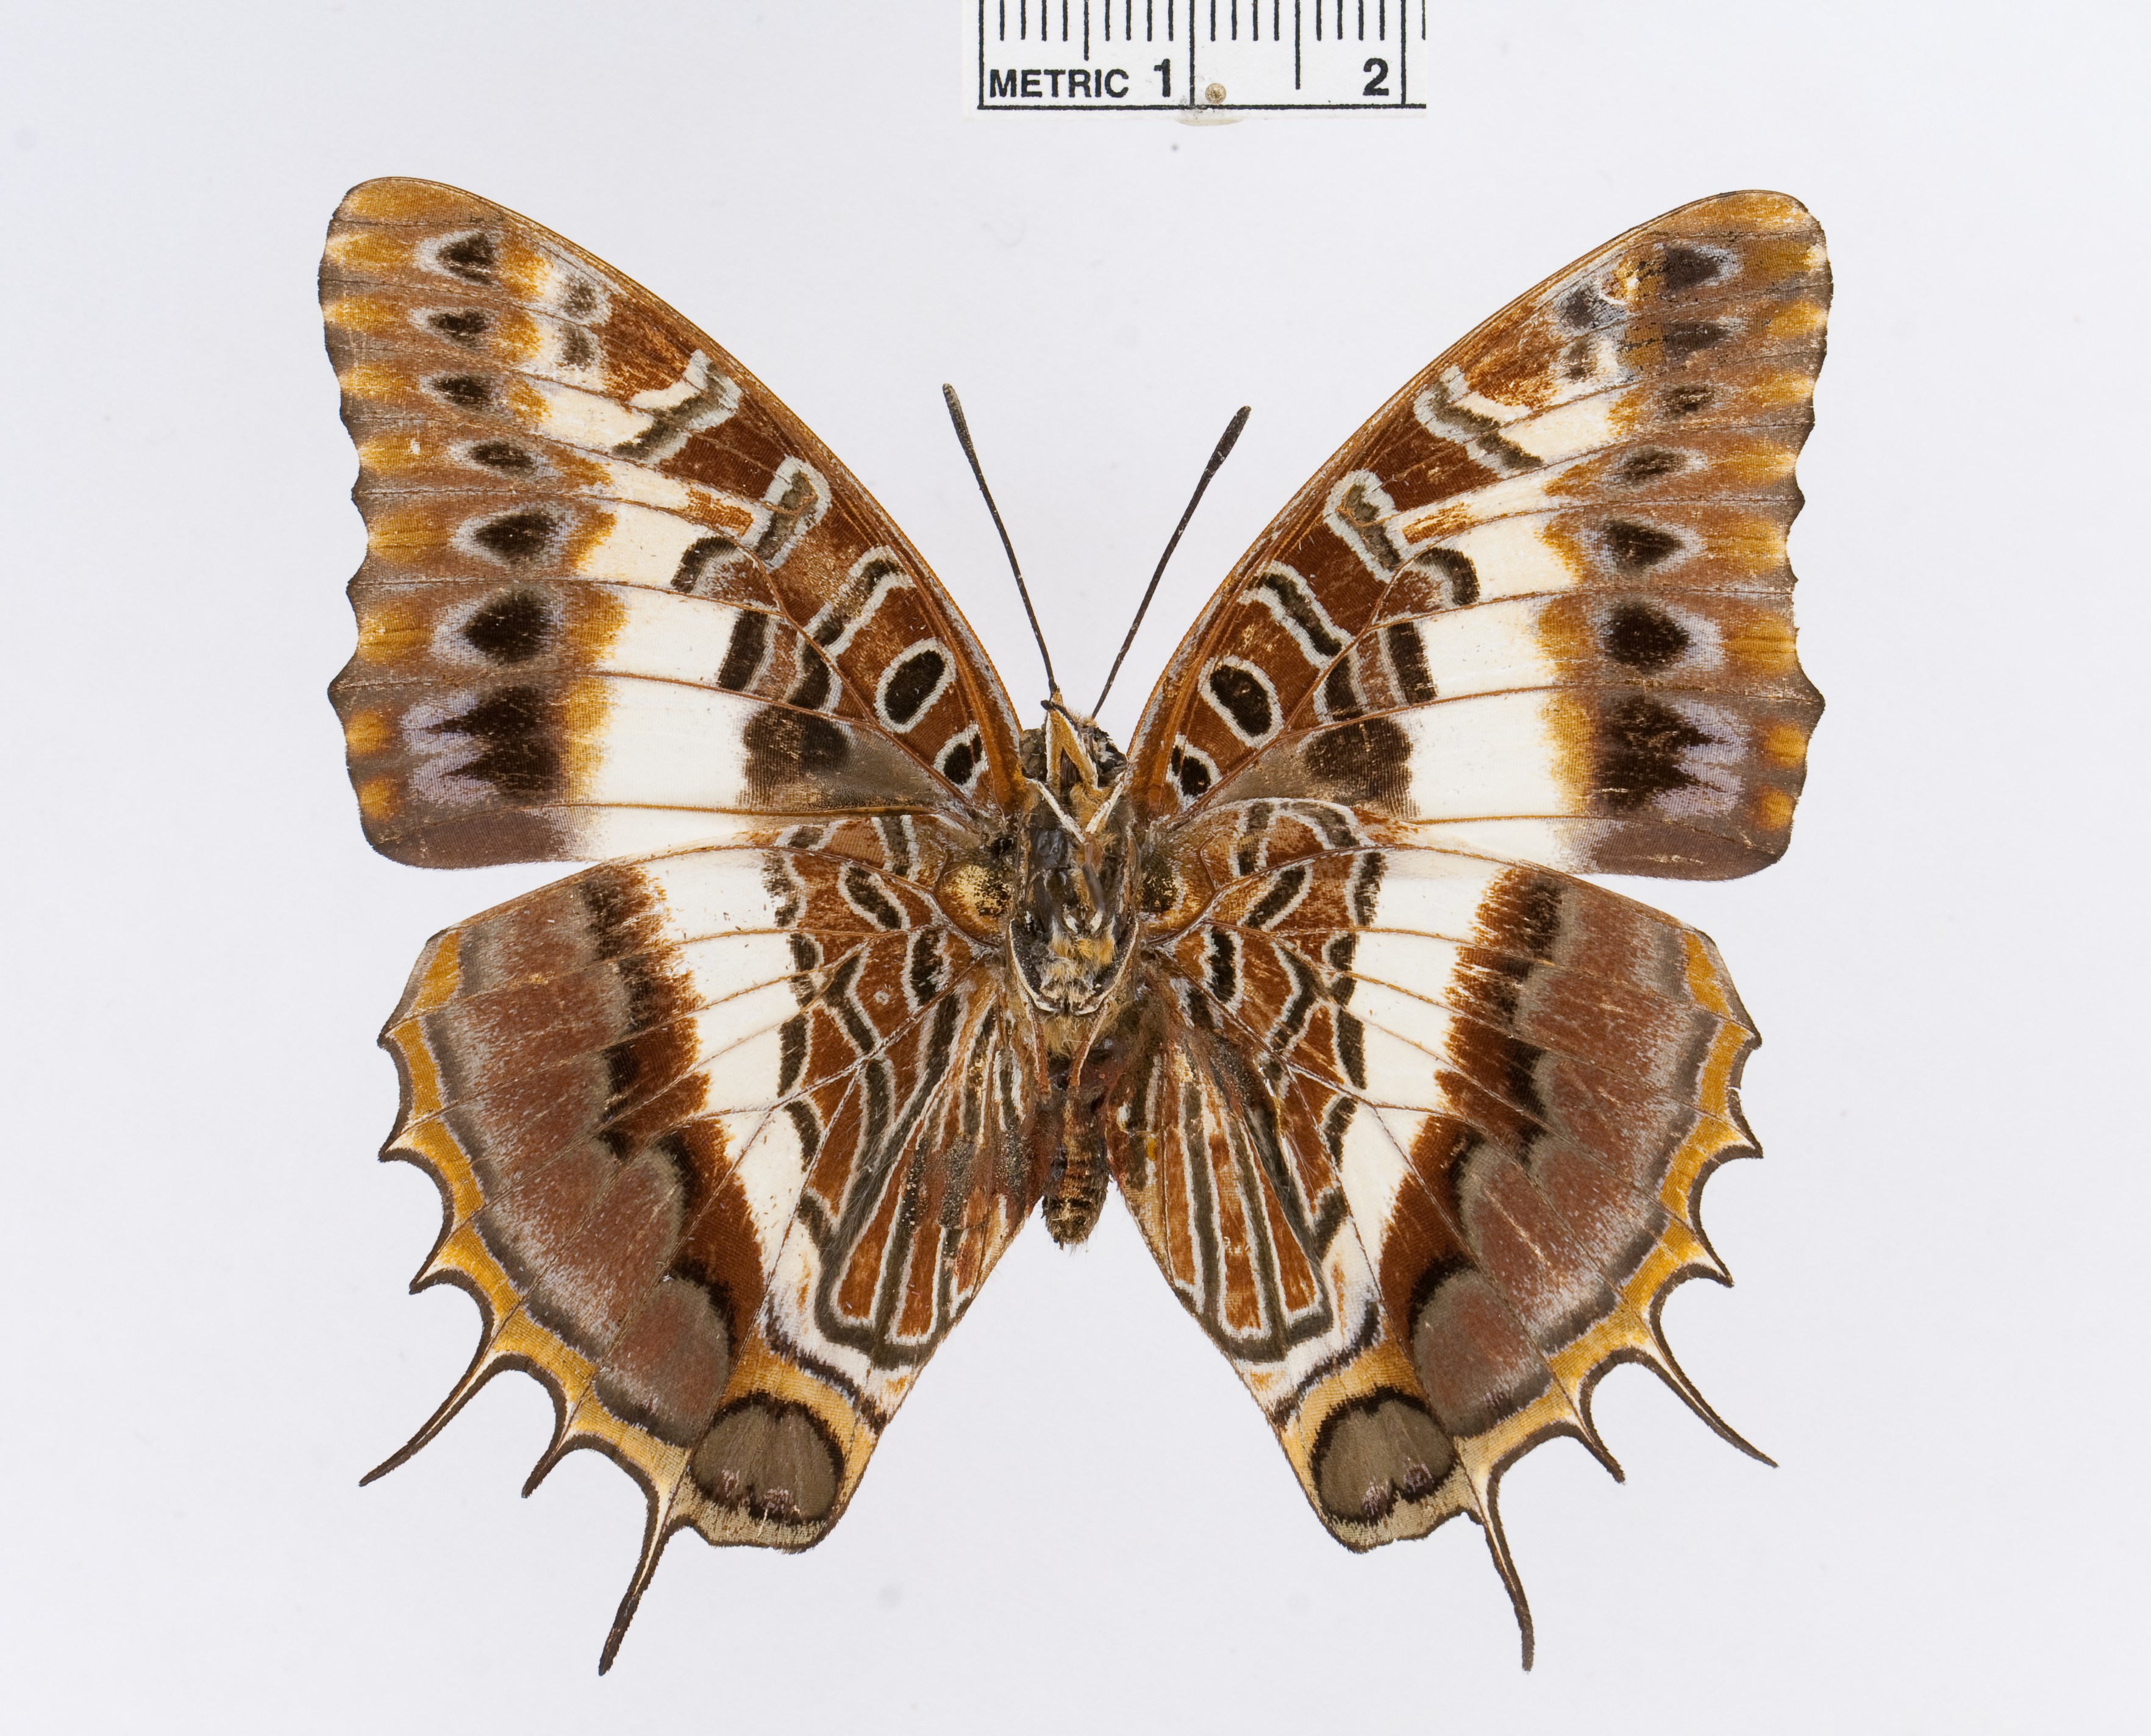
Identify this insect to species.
Charaxes andara
